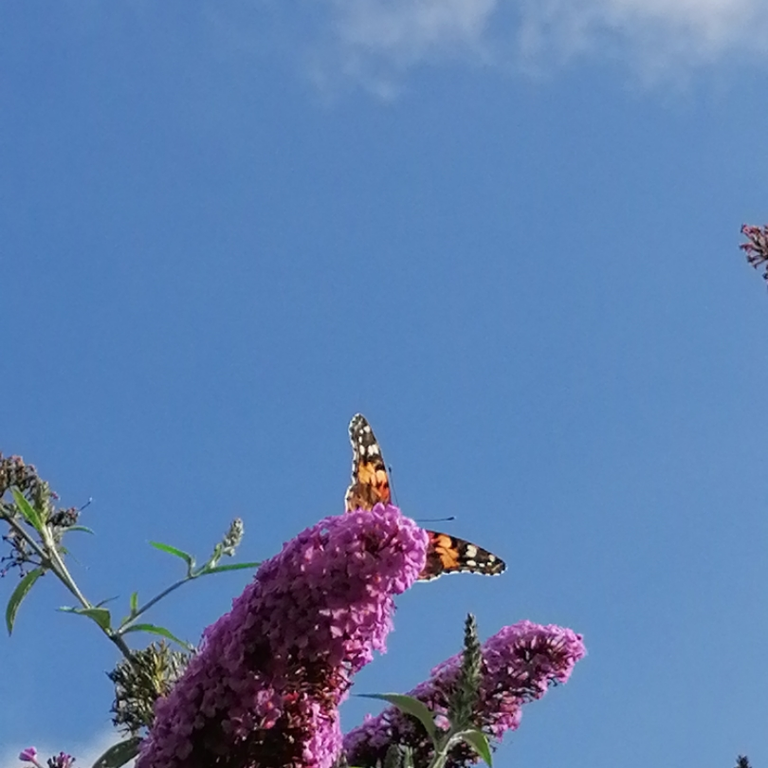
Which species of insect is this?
Vanessa cardui
